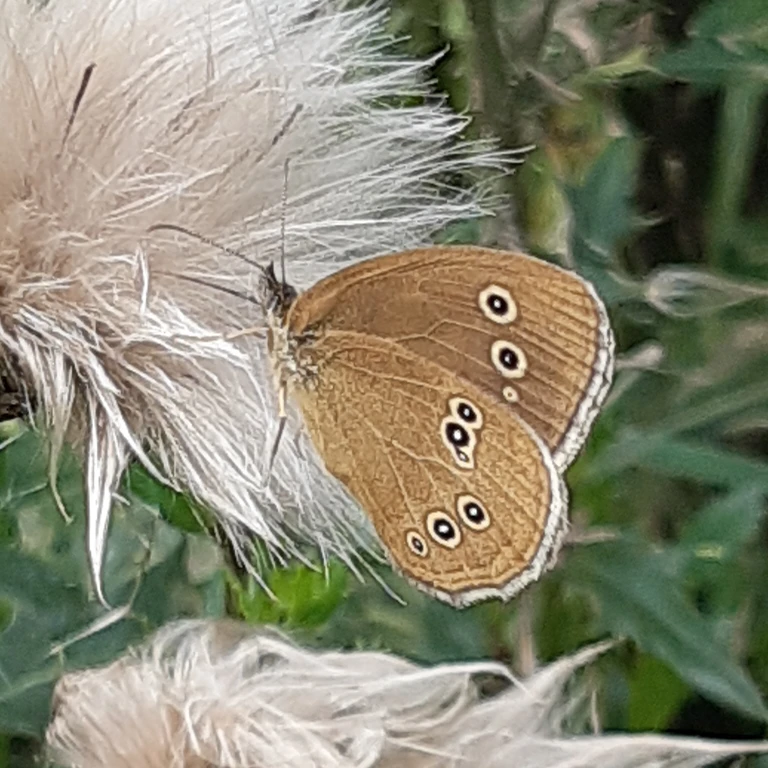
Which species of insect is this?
Aphantopus hyperantus
